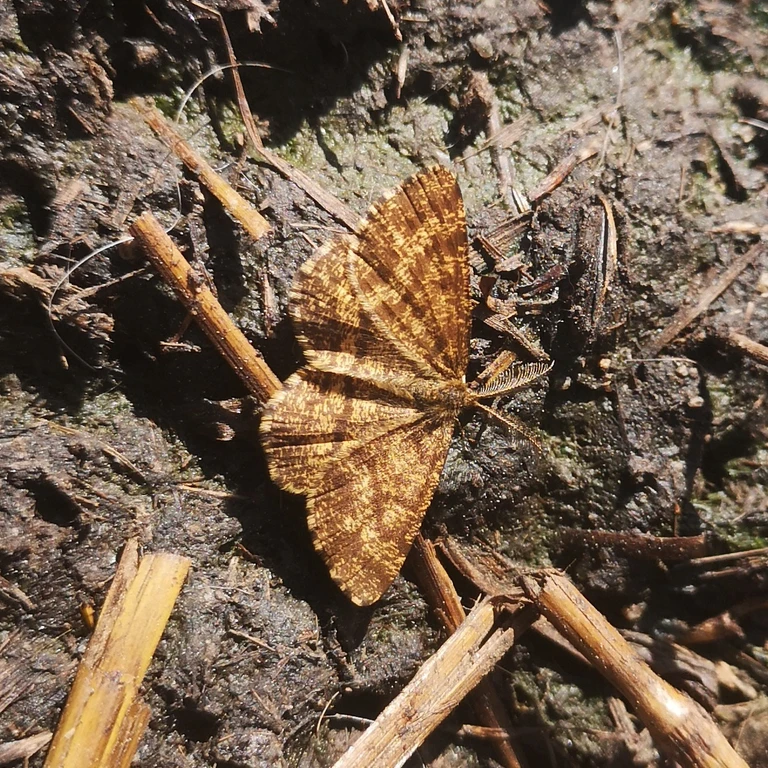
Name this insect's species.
Ematurga atomaria
